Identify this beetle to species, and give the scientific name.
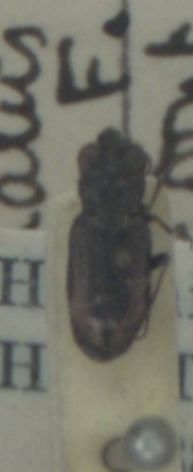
Notiophilus biguttatus
